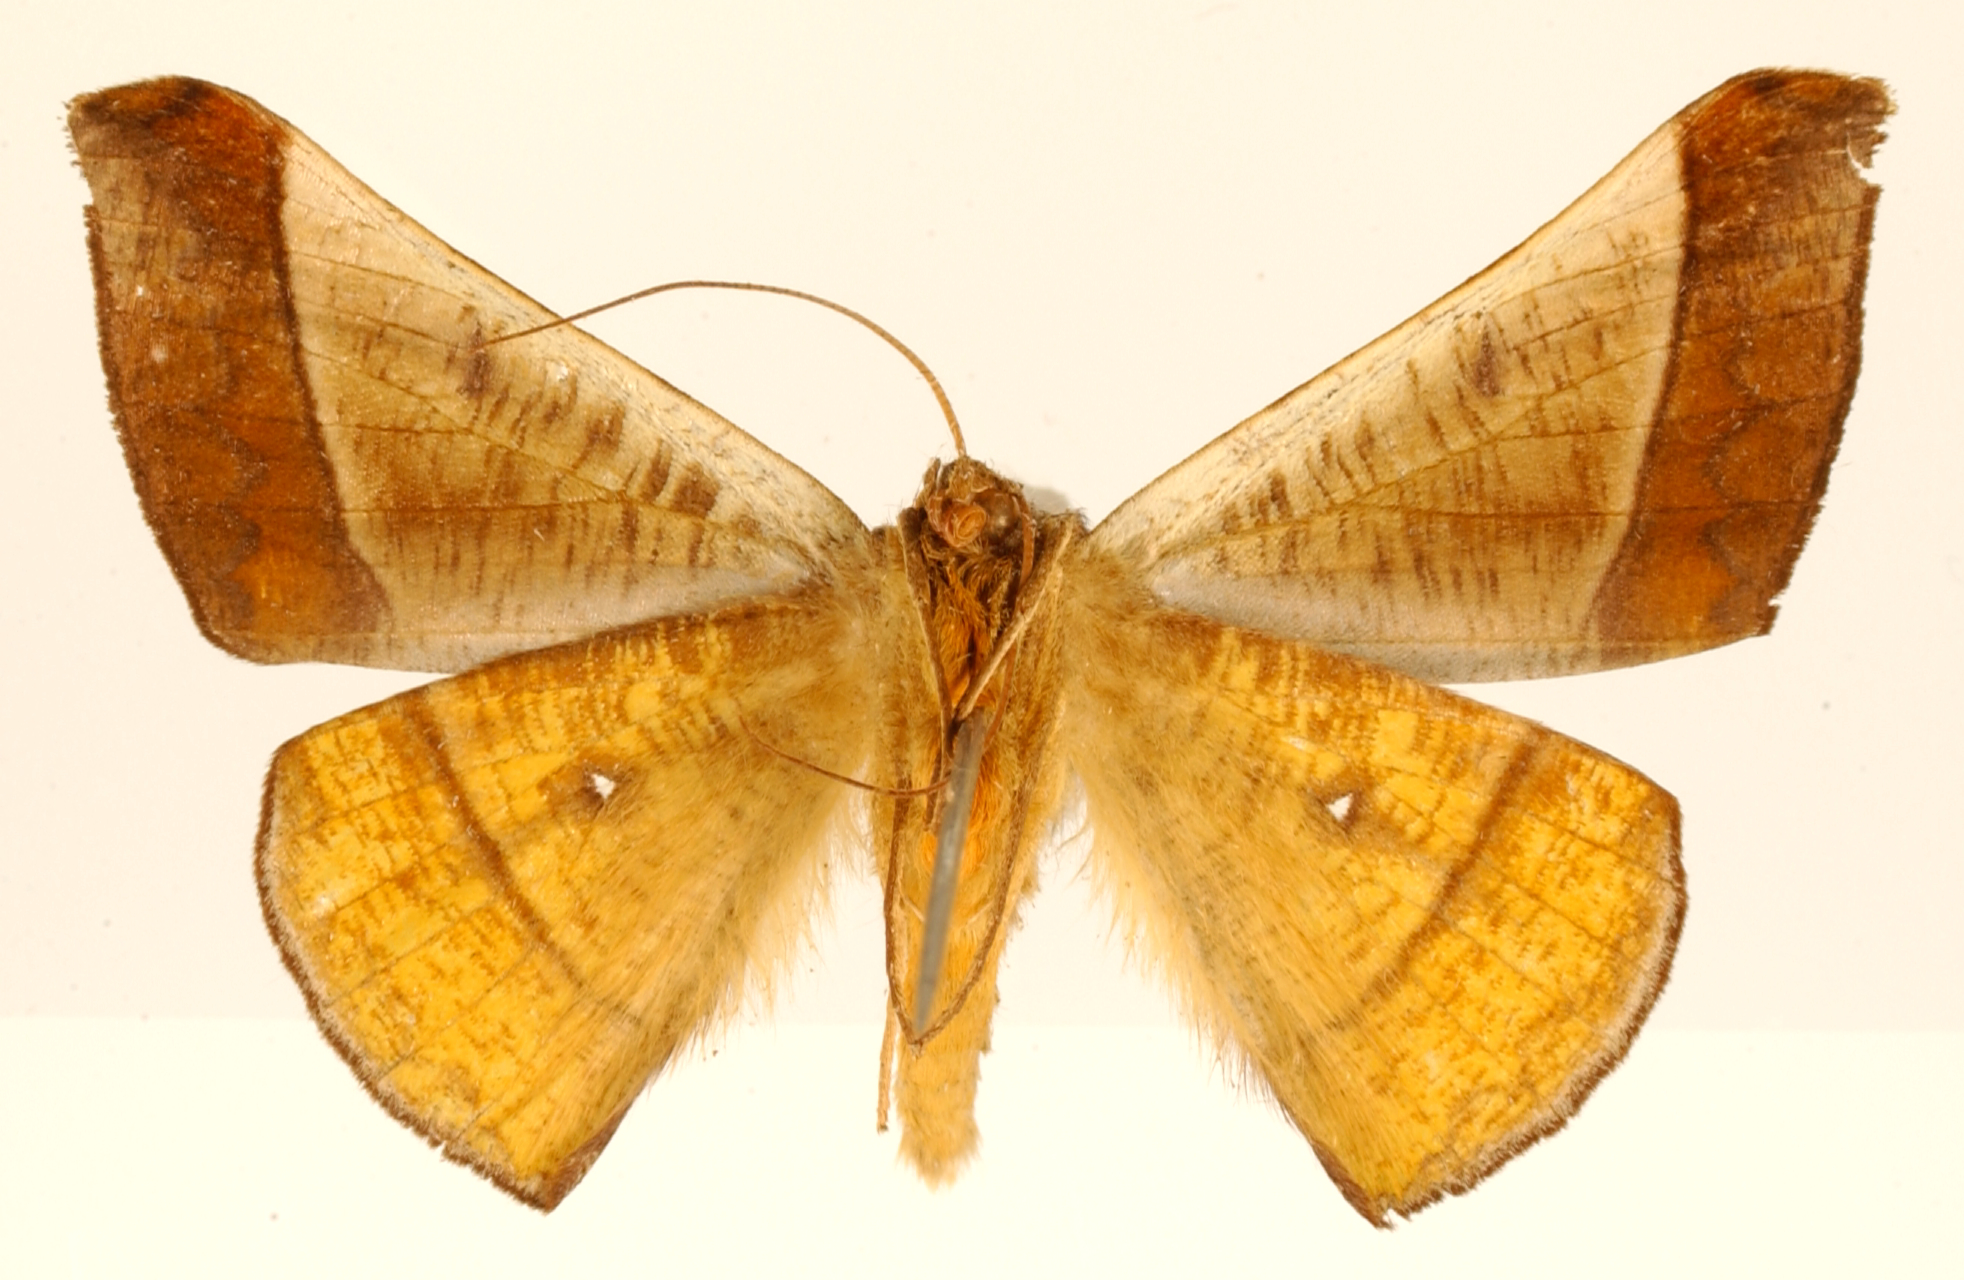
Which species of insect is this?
Brotis studiosa
